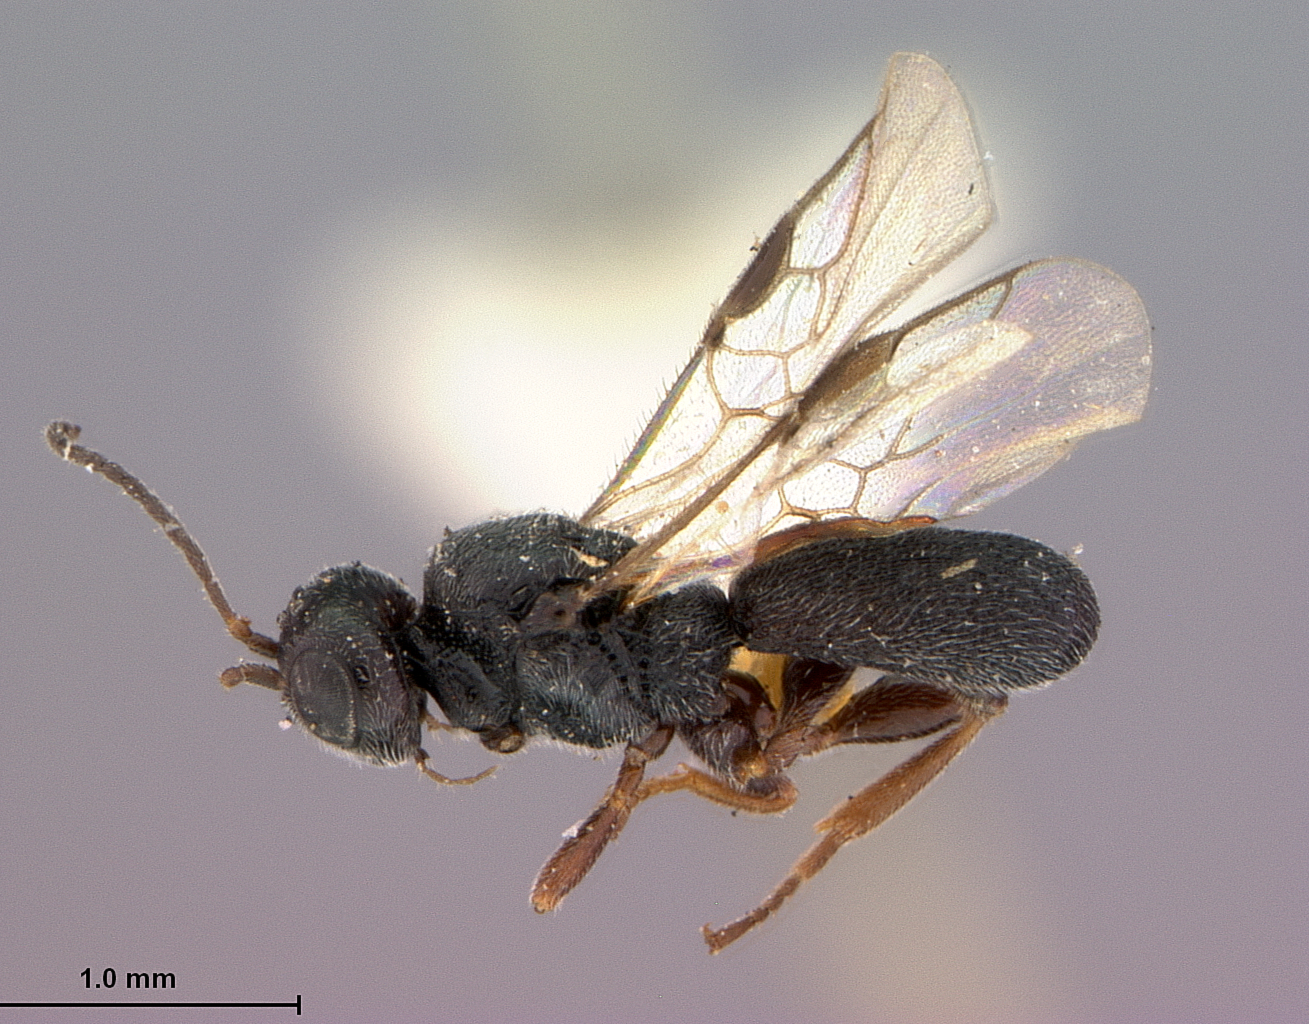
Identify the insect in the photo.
Urosigalphus hubbardi
